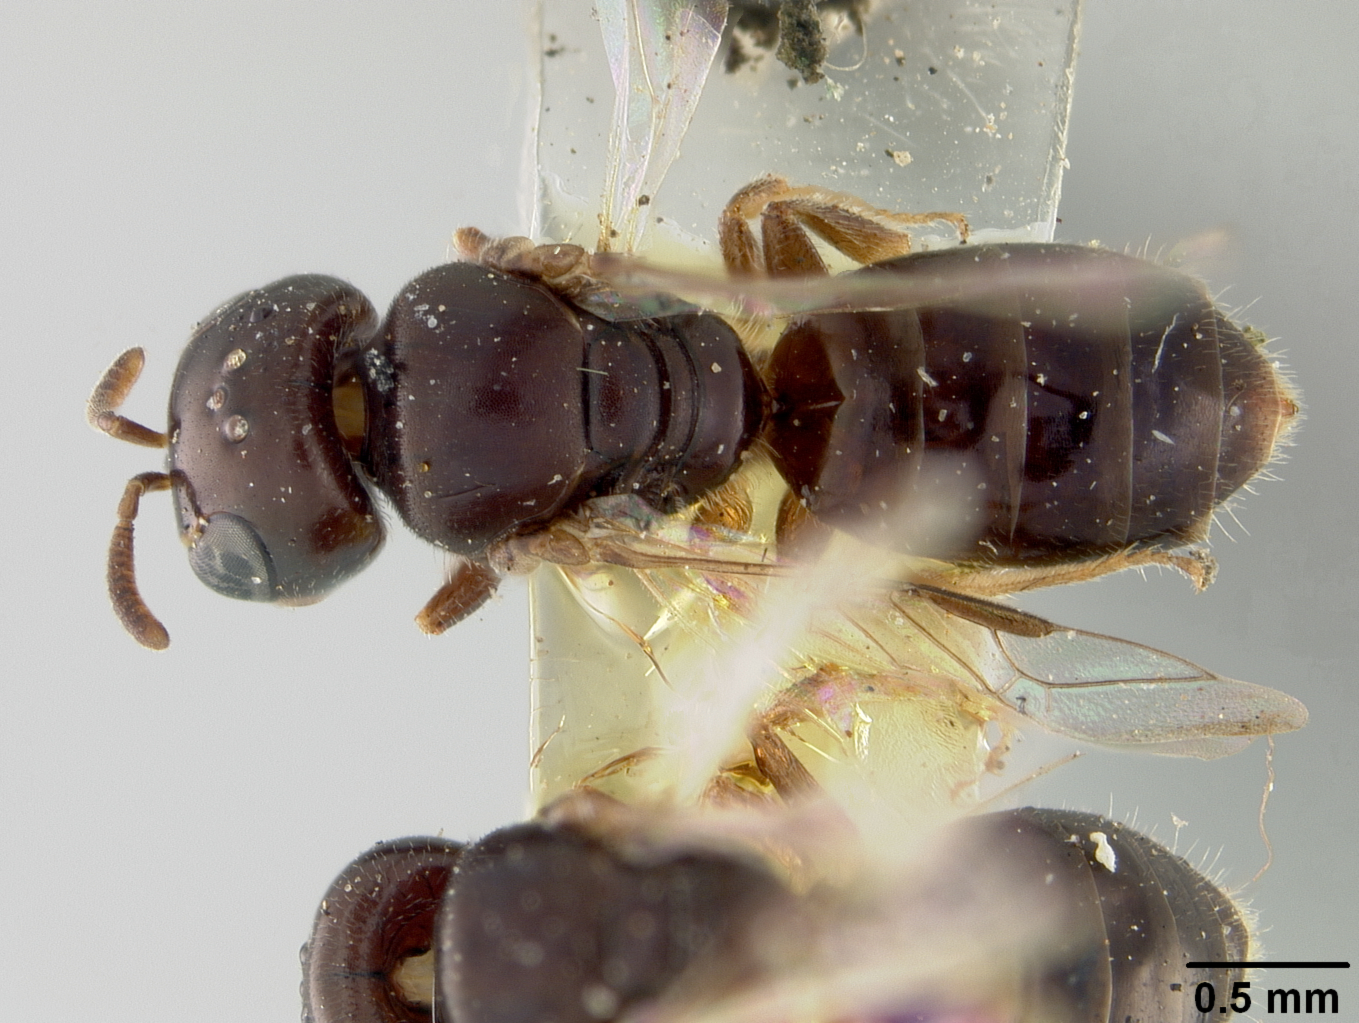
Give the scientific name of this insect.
Euryglossella nothula
